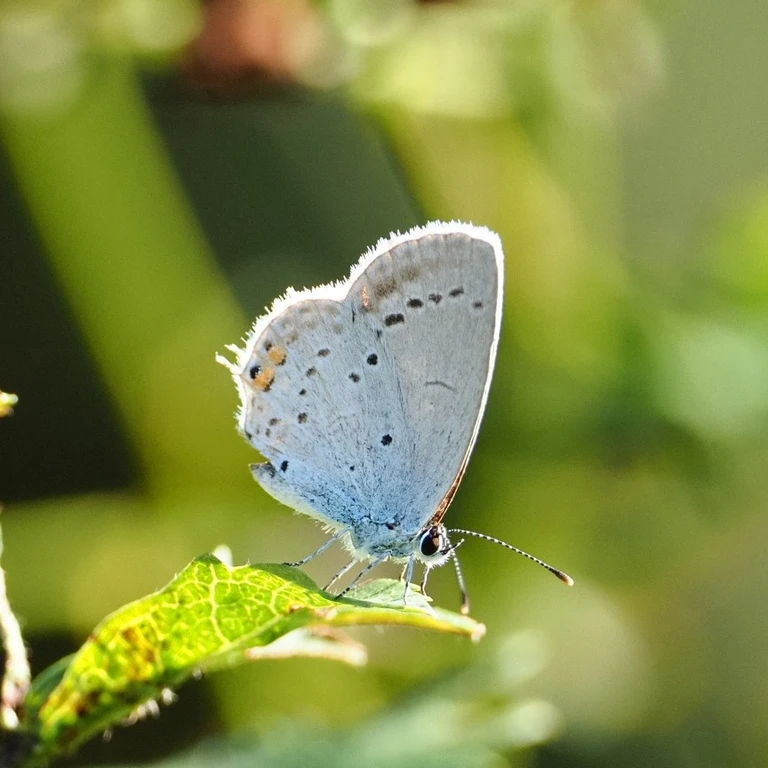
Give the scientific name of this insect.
Cupido argiades (also Elkalyce argiades)
